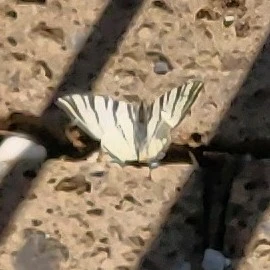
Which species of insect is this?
Iphiclides podalirius
